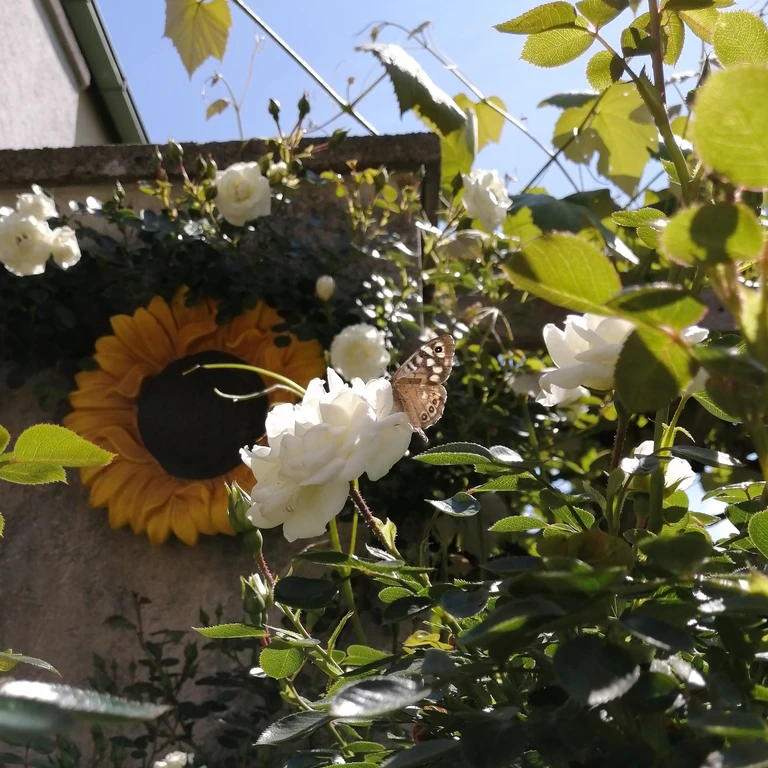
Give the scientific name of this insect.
Pararge aegeria
